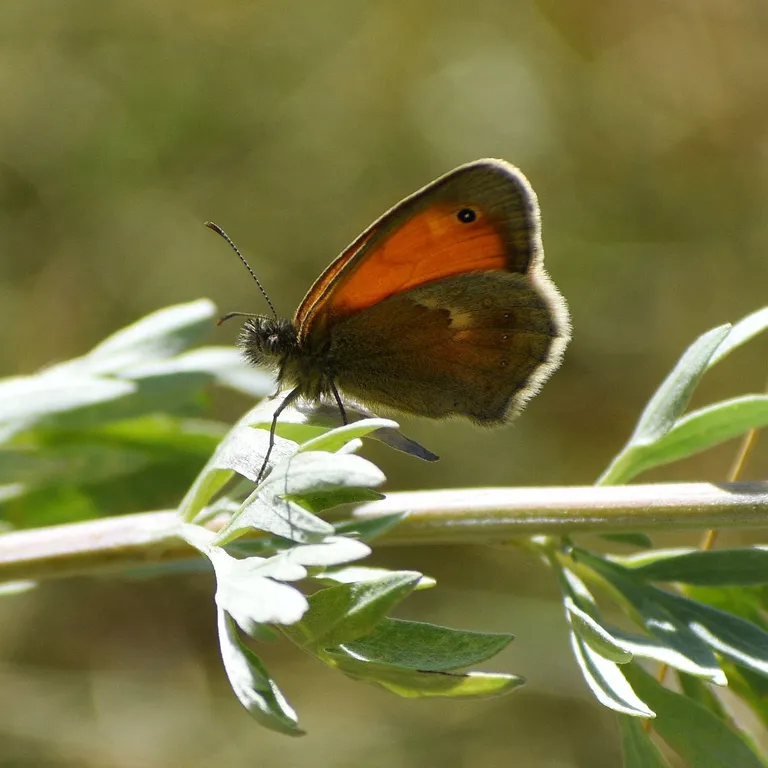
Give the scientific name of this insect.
Coenonympha pamphilus
